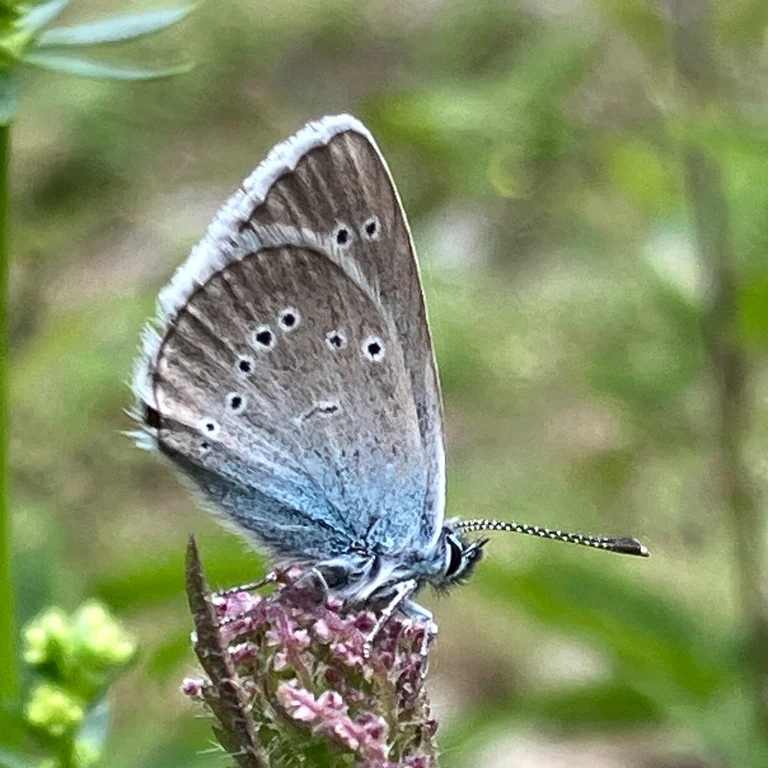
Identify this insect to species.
Cyaniris semiargus
